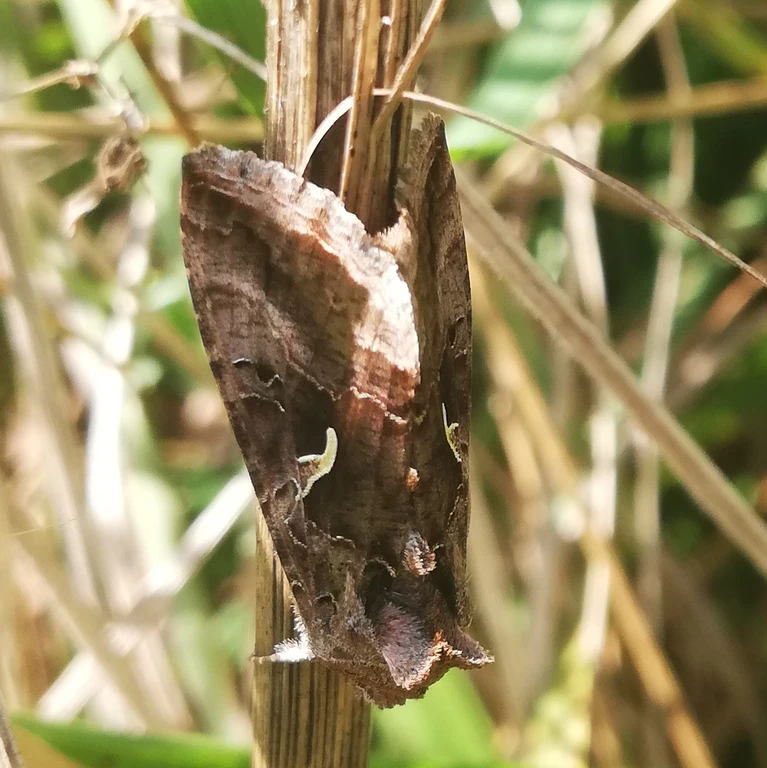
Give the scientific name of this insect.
Autographa gamma
